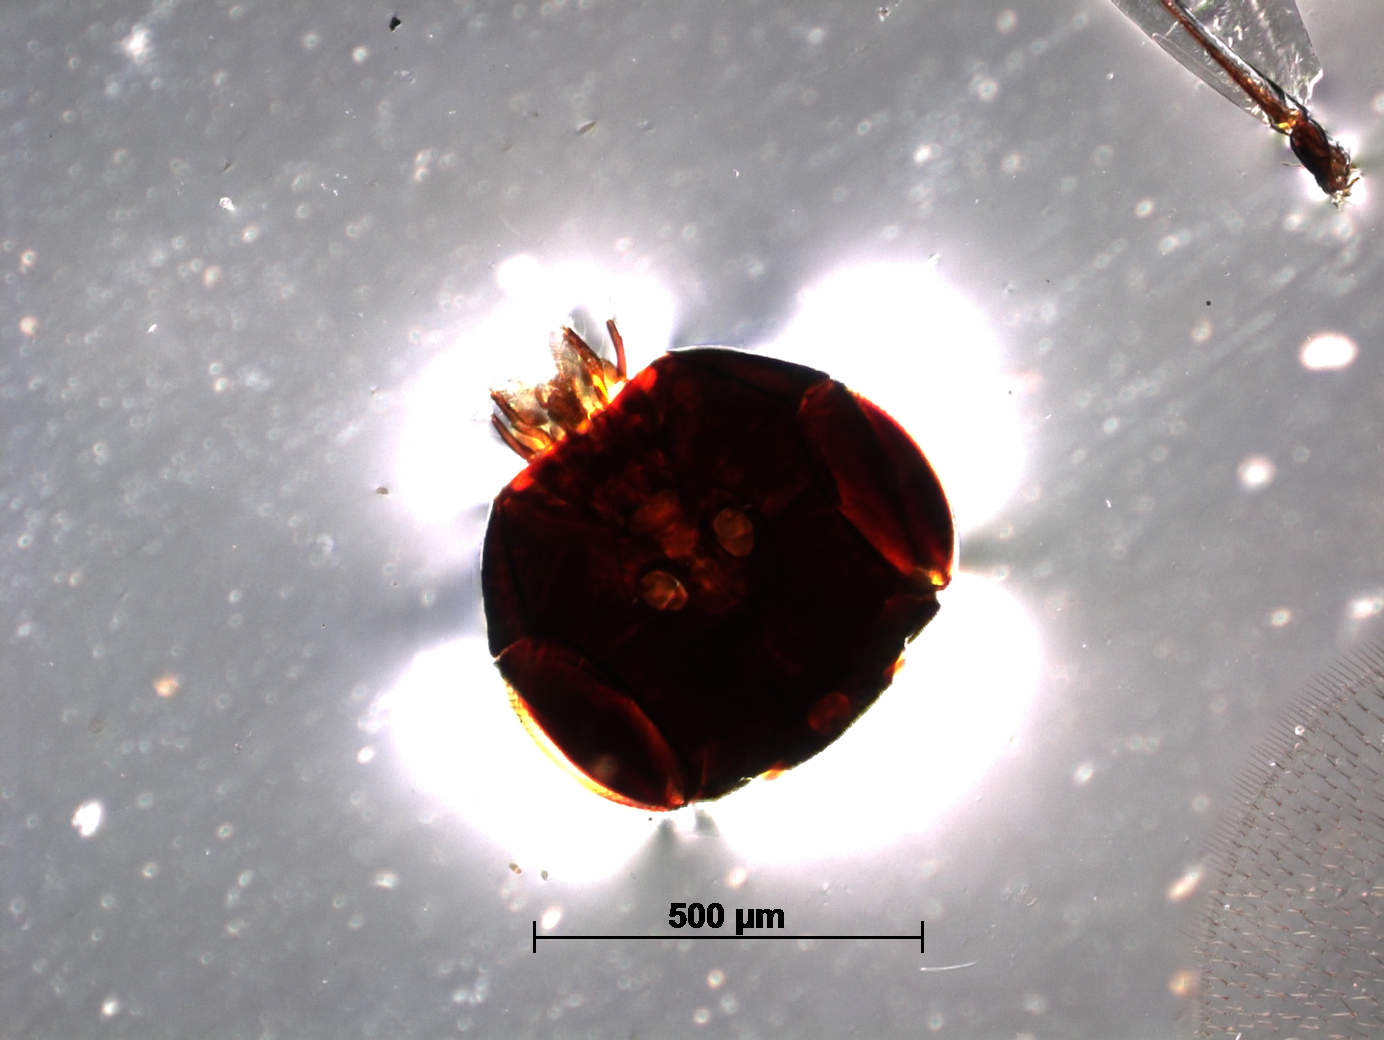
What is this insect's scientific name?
Tetrastichus ootyensis
